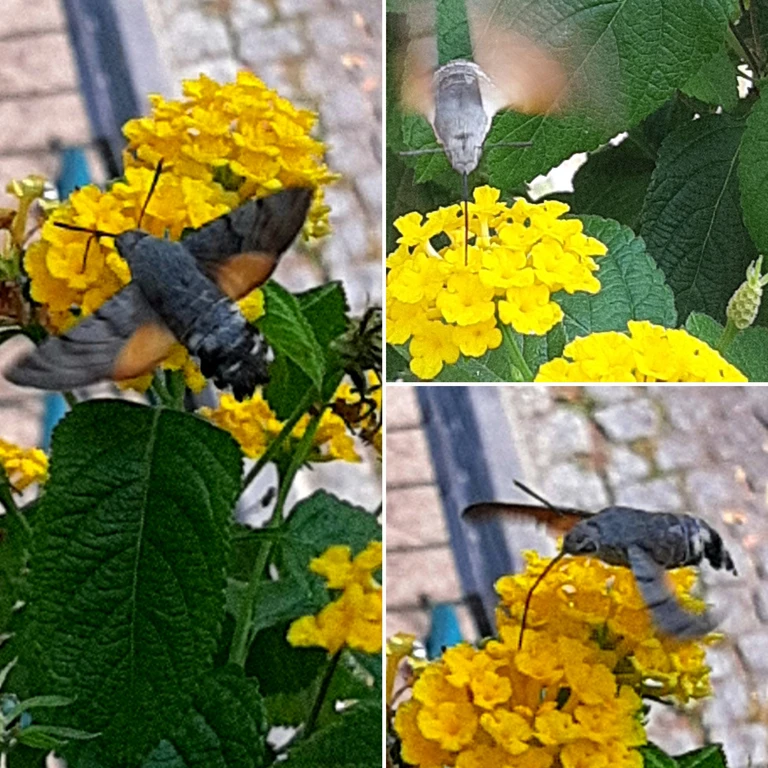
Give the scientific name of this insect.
Macroglossum stellatarum
